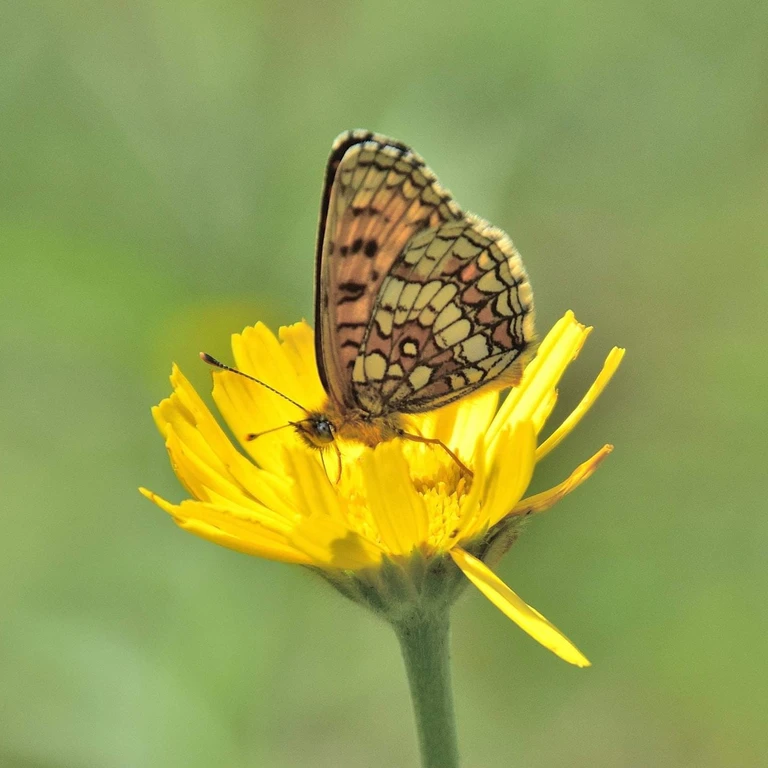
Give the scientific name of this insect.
Melitaea athalia
